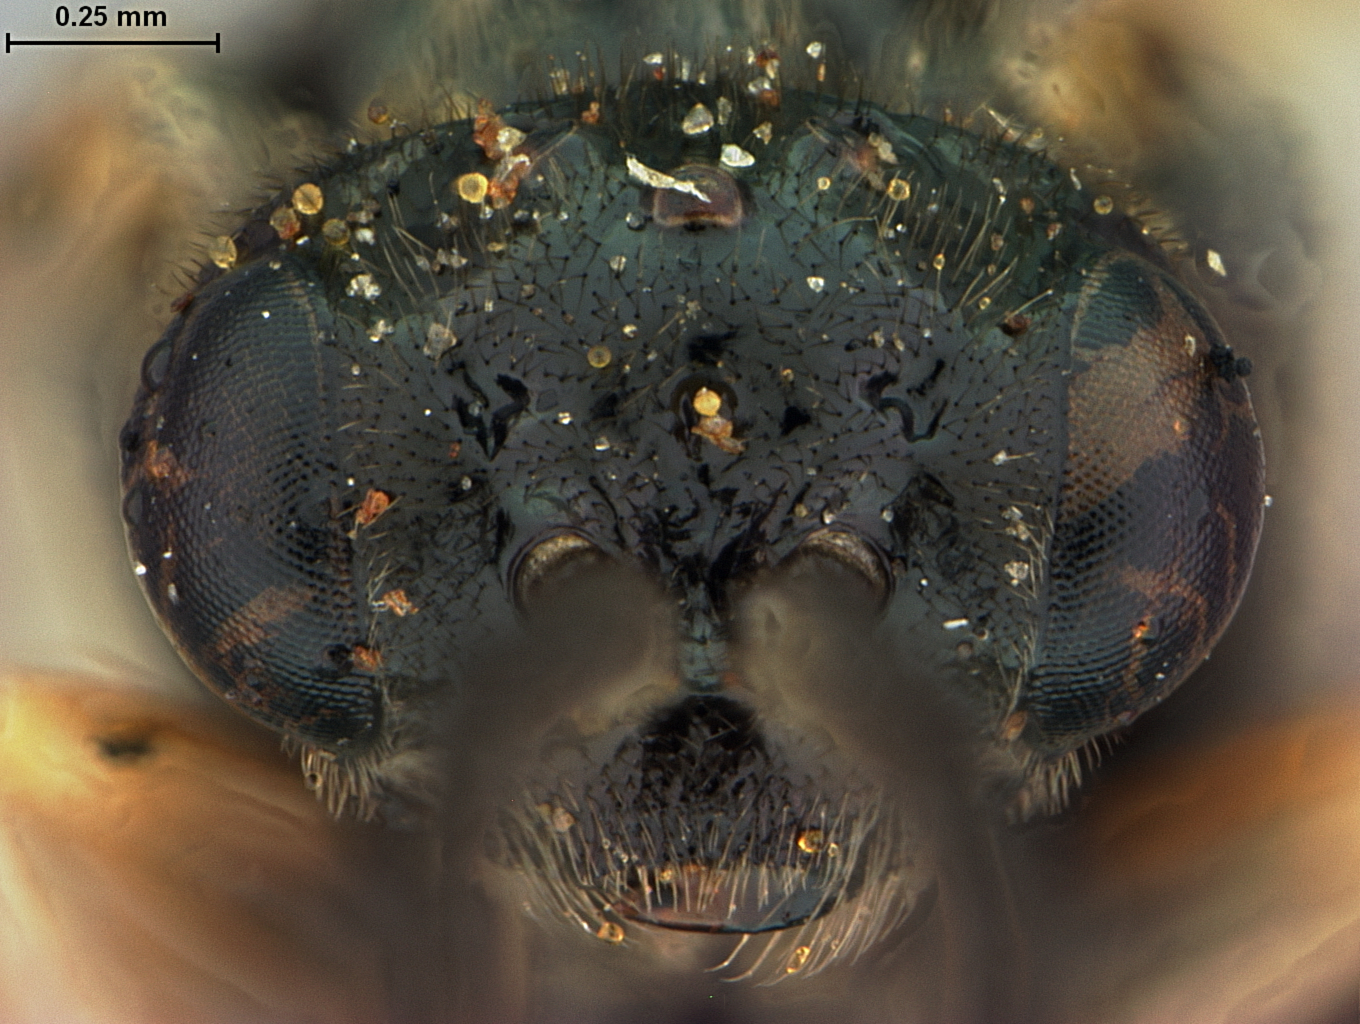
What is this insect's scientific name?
Paracharactus nigrisomus
